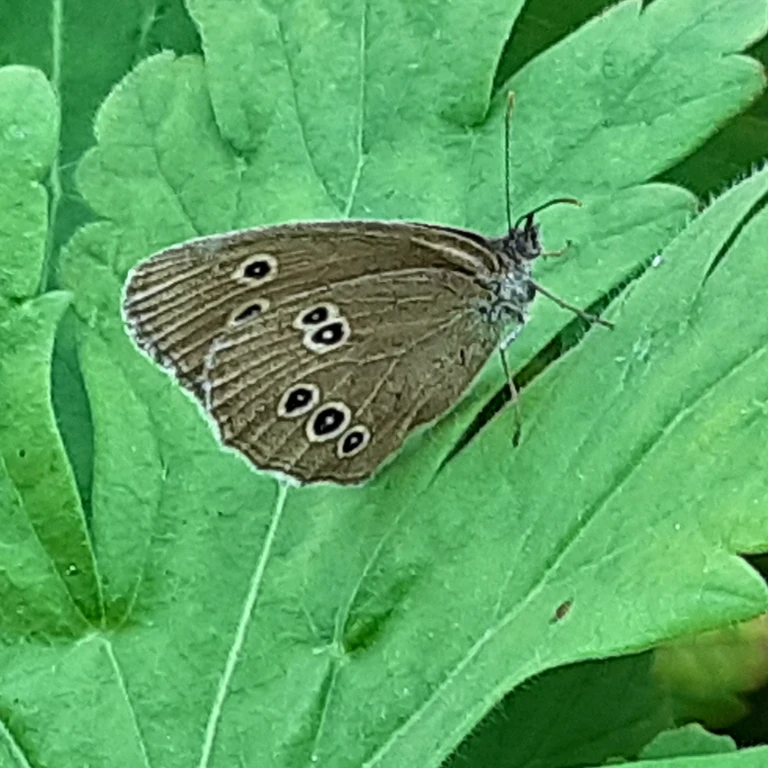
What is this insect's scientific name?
Aphantopus hyperantus
